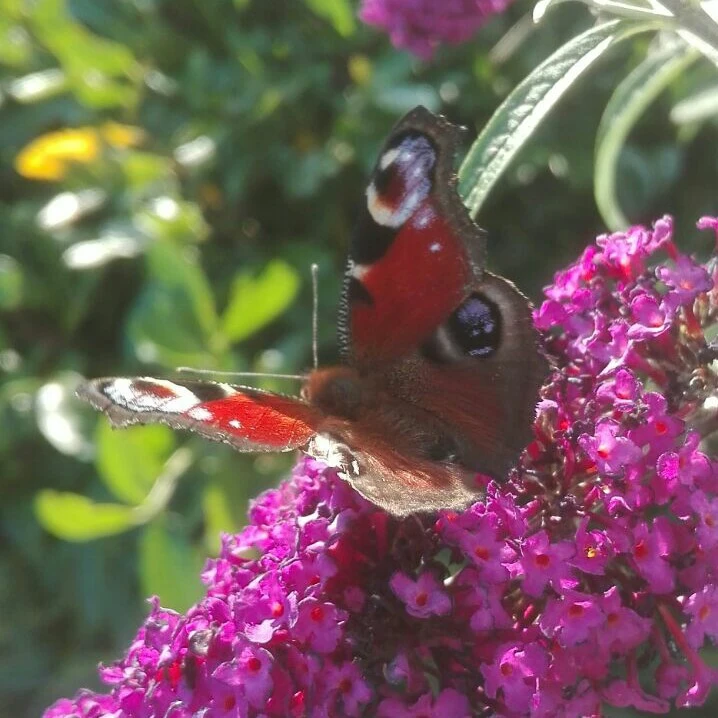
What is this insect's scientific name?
Aglais io
